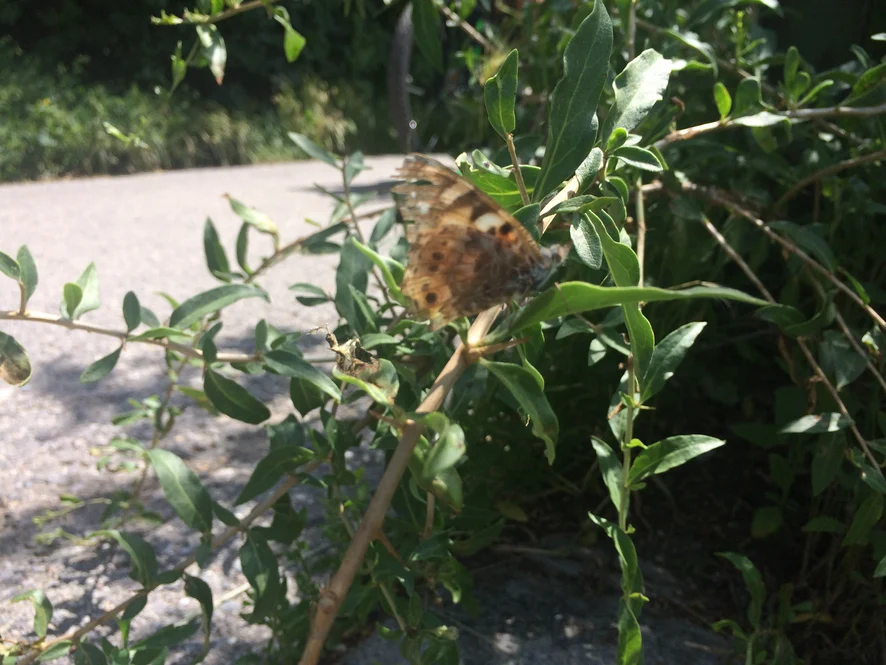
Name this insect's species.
Vanessa cardui
